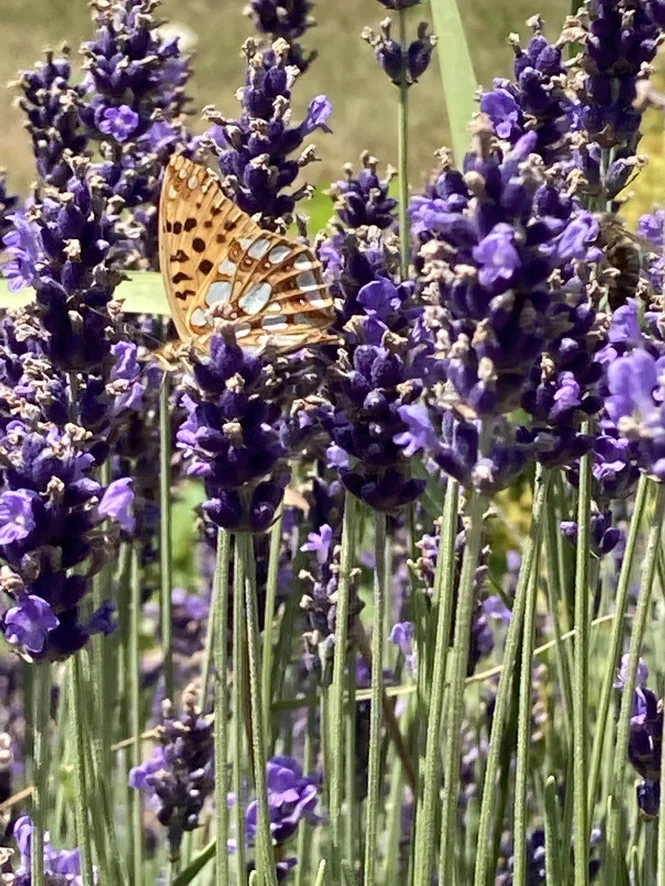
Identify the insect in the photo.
Issoria lathonia
